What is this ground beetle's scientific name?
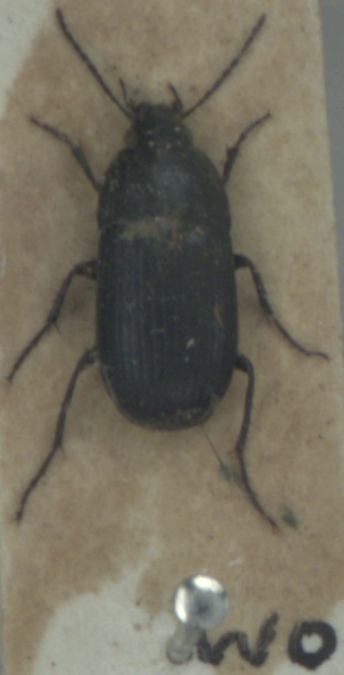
Oodes helopioides
